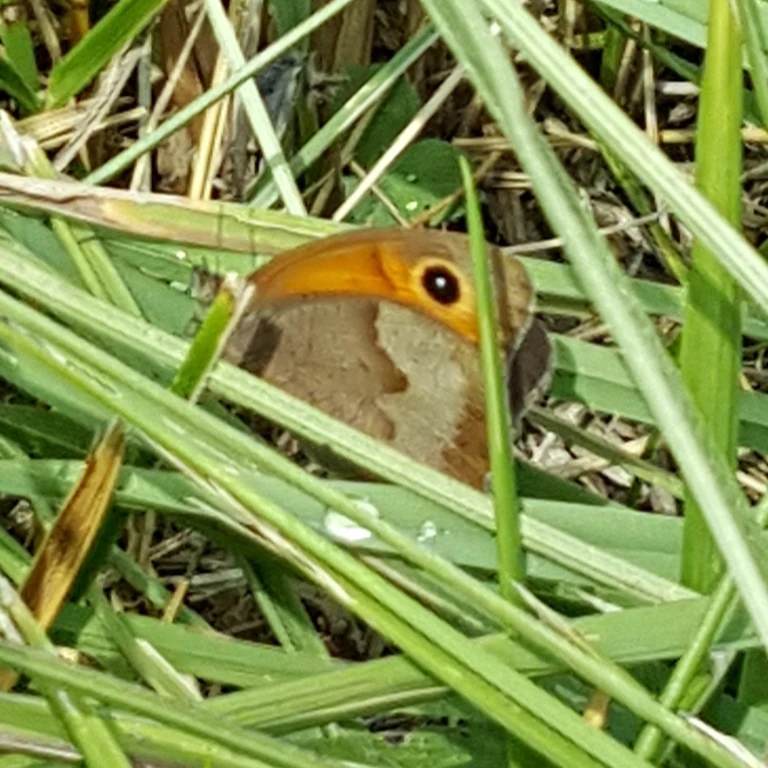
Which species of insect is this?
Maniola jurtina
